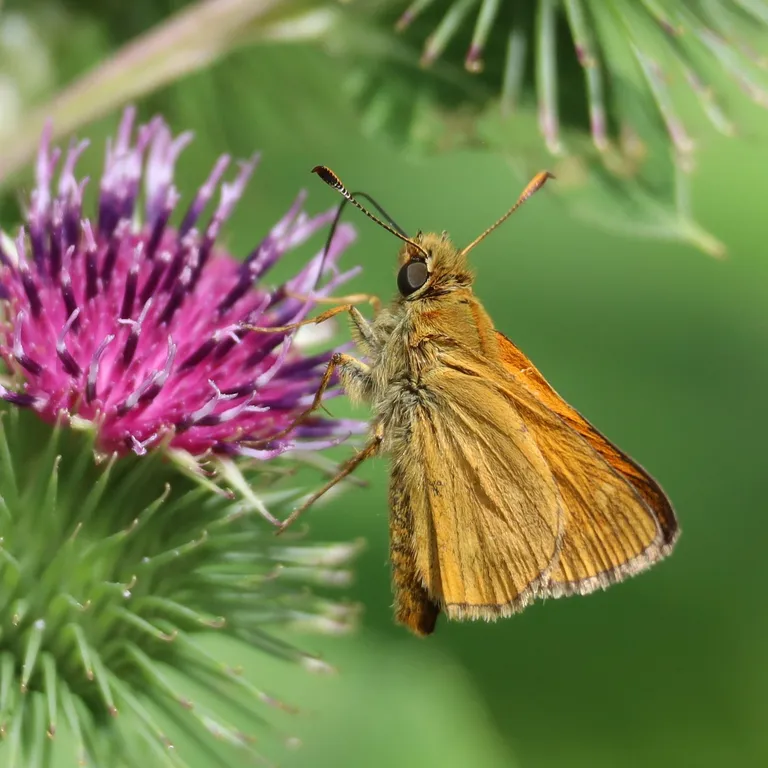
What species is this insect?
Ochlodes sylvanus (also Ochlodes venata)
